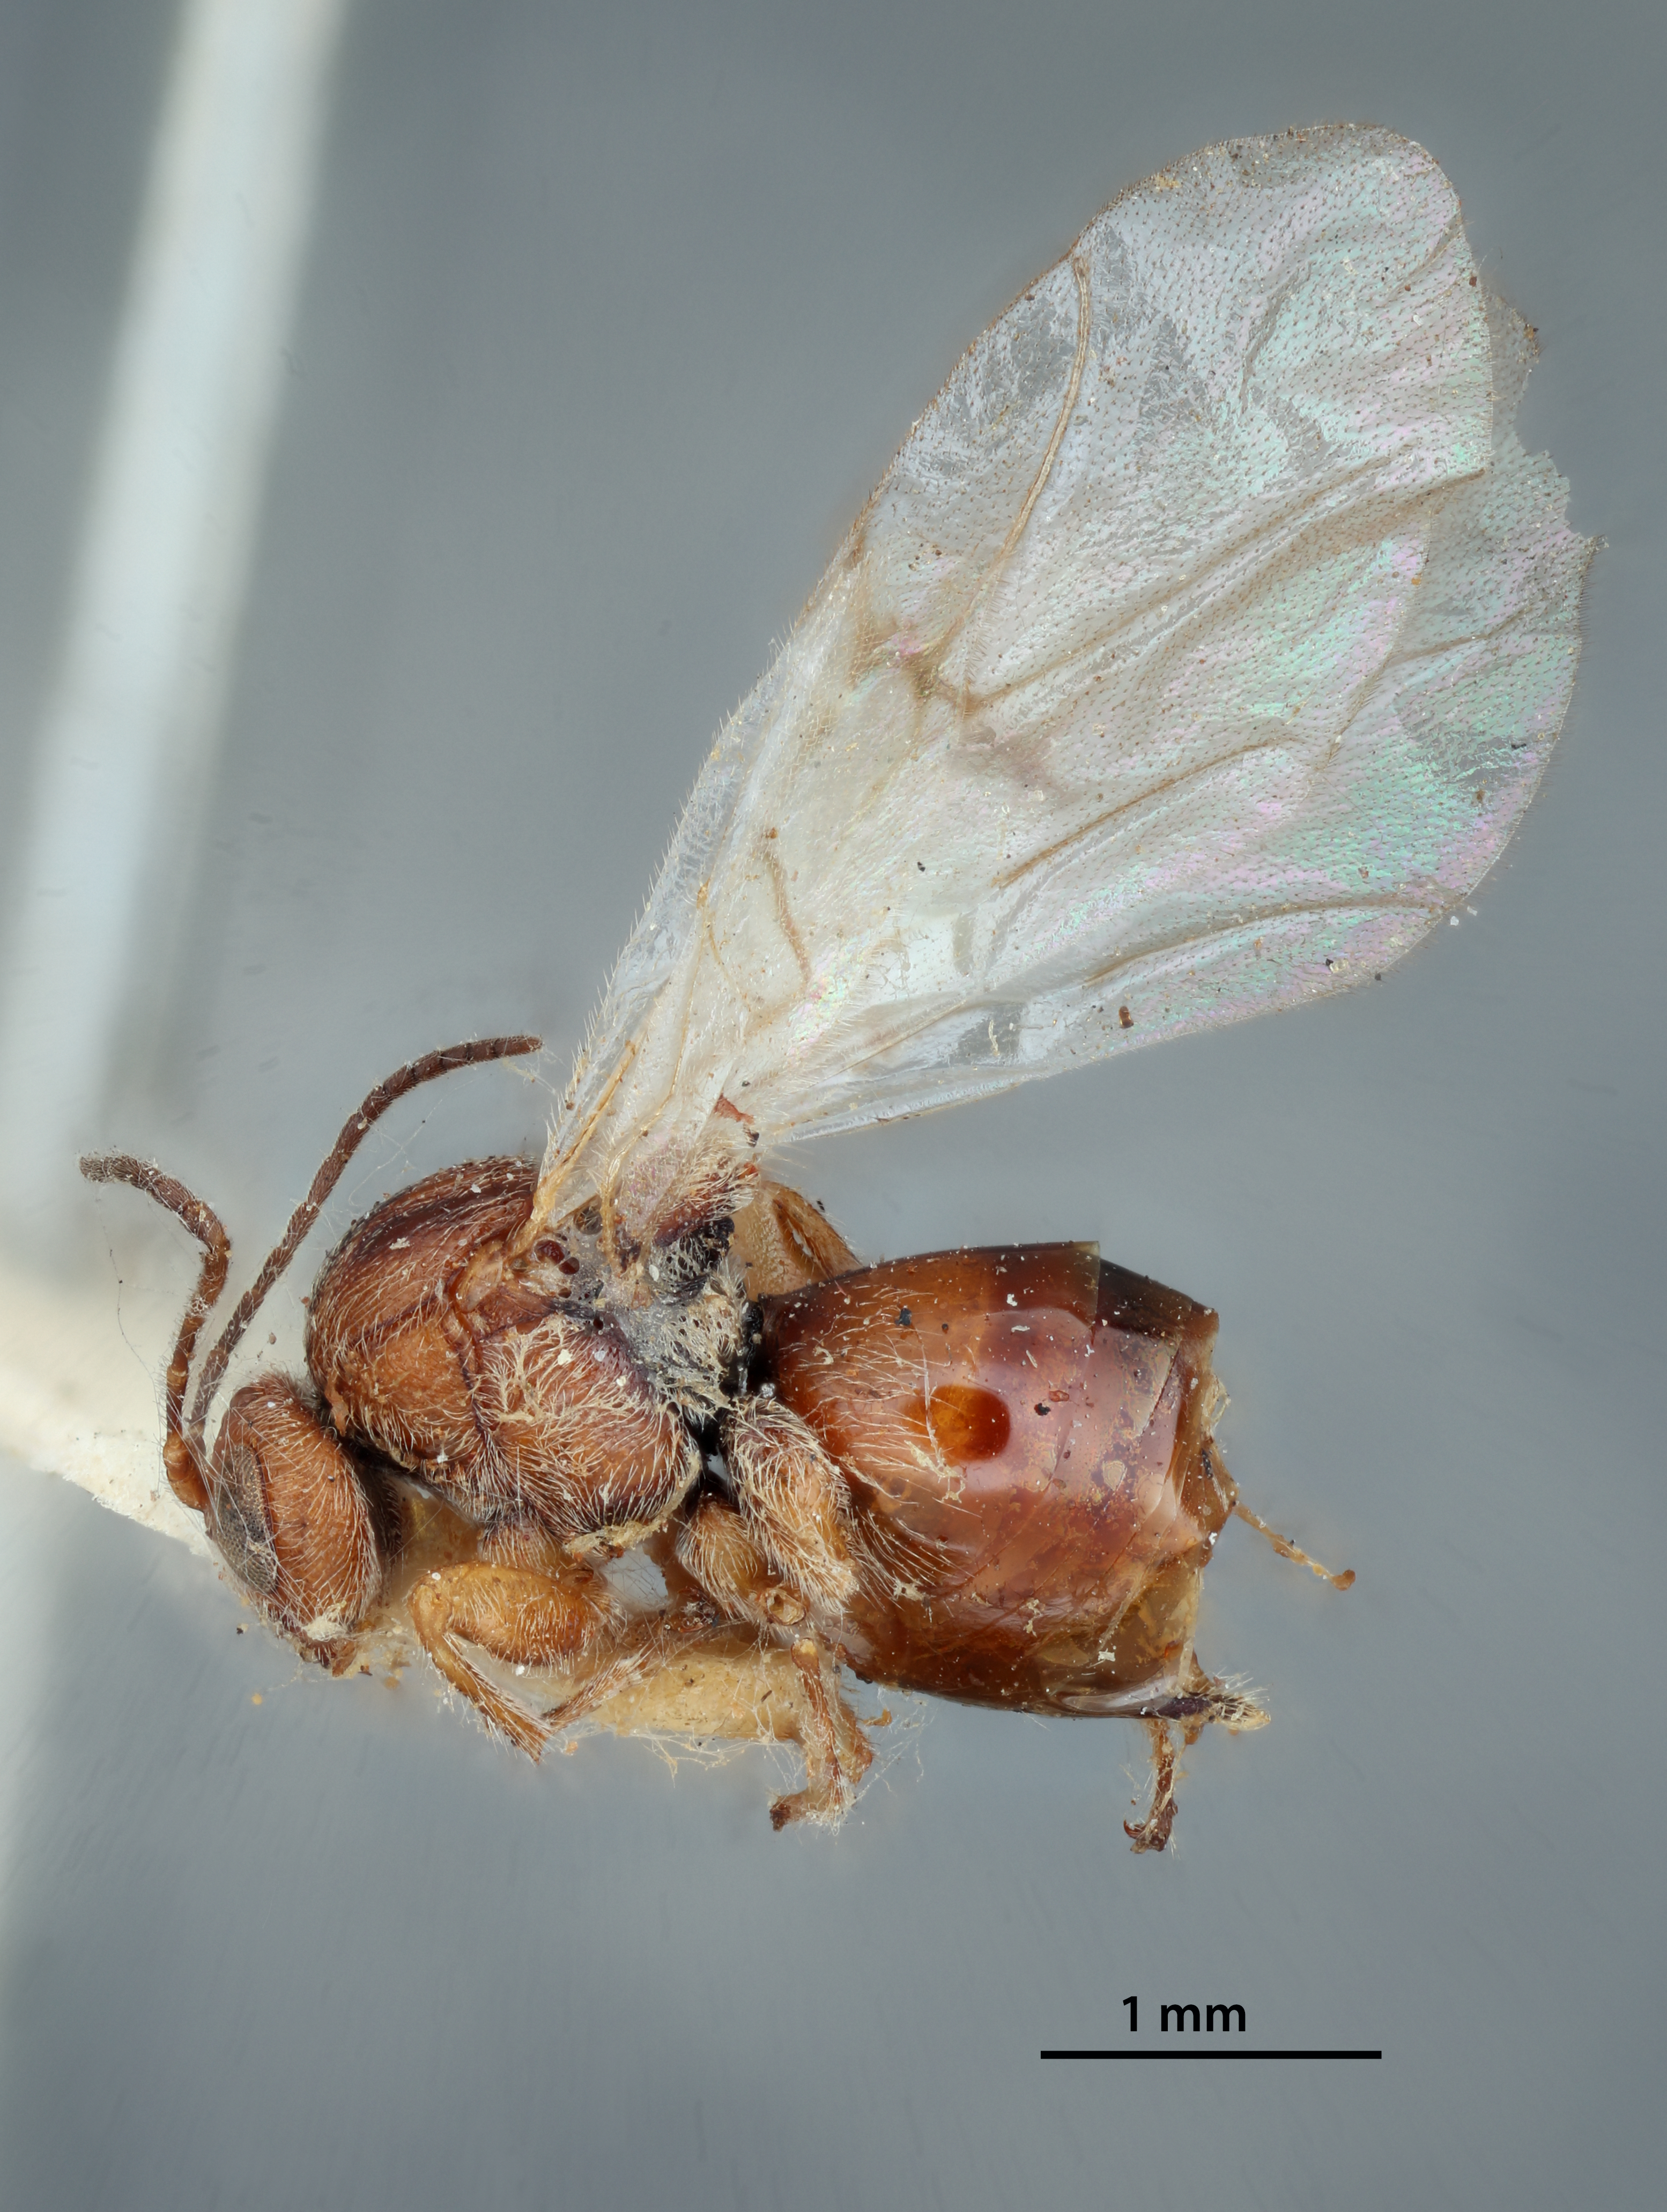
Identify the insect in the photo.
Cynips quercus
